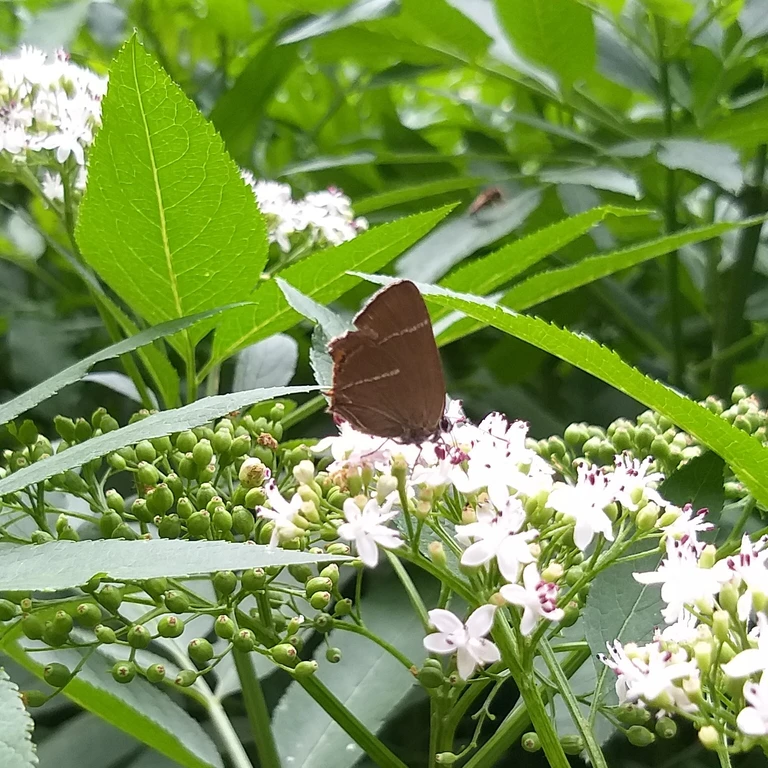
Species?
Satyrium w-album
